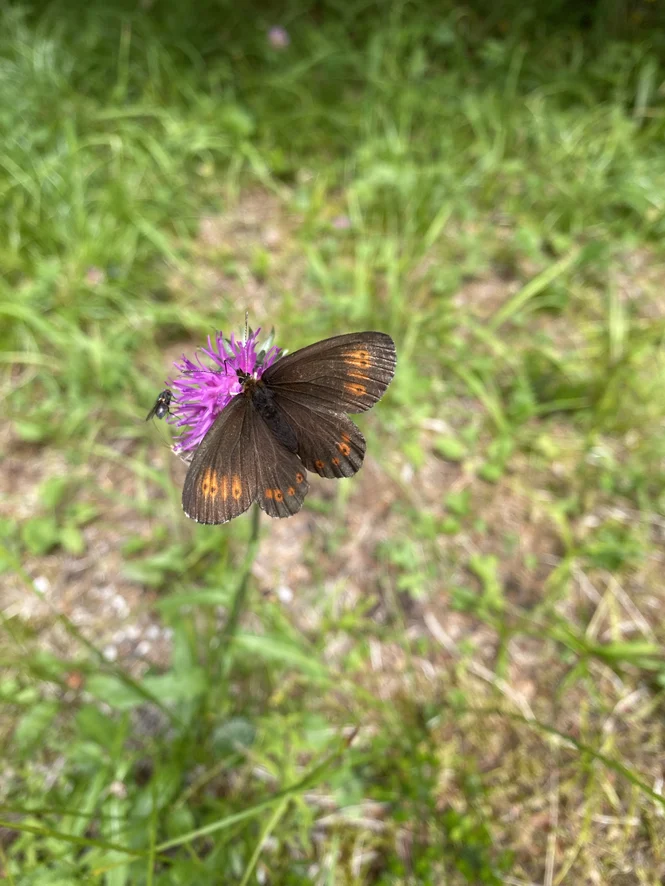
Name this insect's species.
Erebia alberganus
